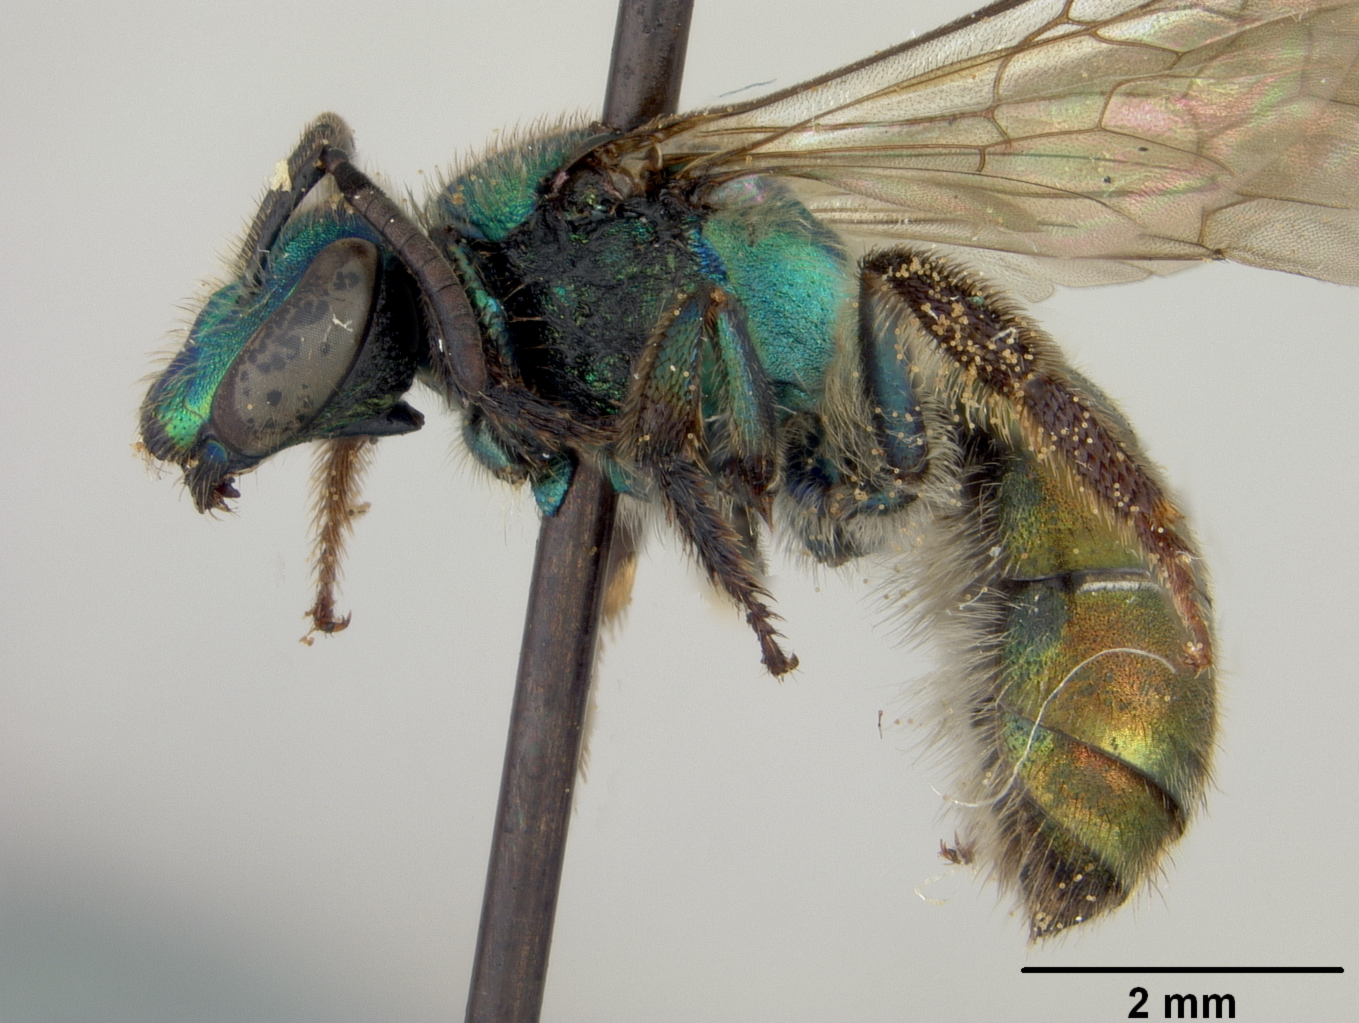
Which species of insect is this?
Augochlora cupreotincta
